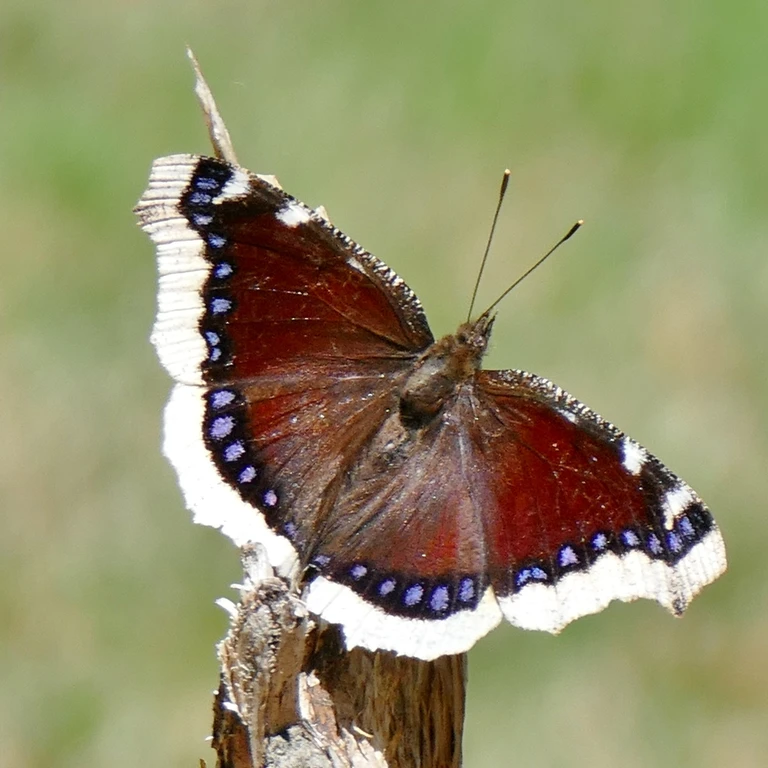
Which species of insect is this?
Nymphalis antiopa
